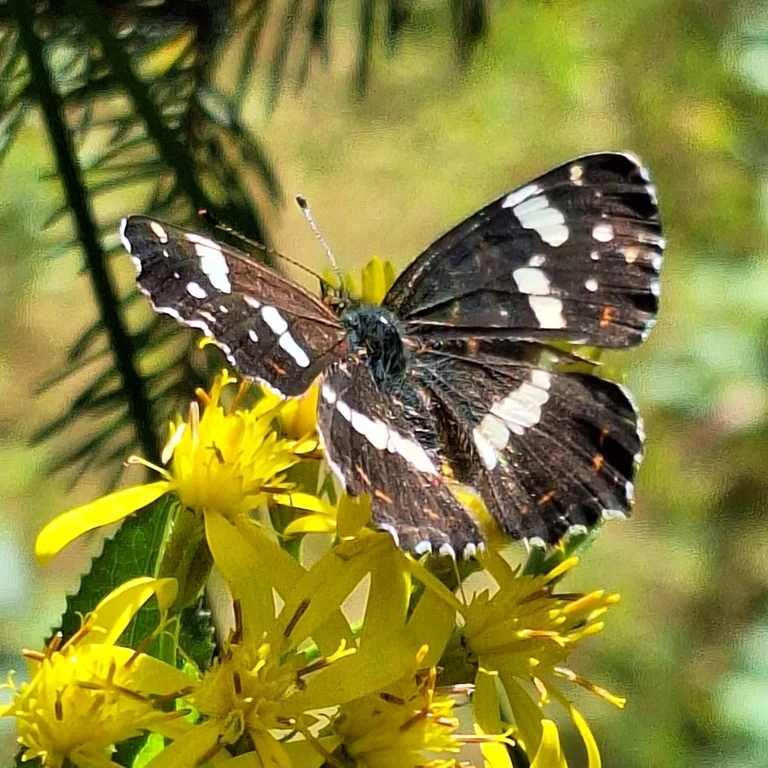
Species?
Araschnia levana
